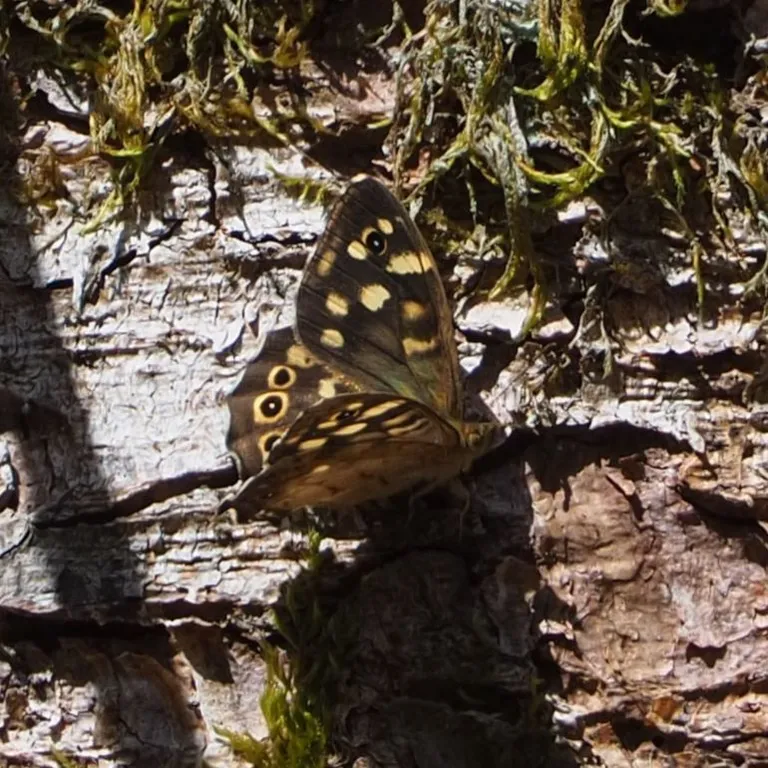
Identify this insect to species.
Pararge aegeria
